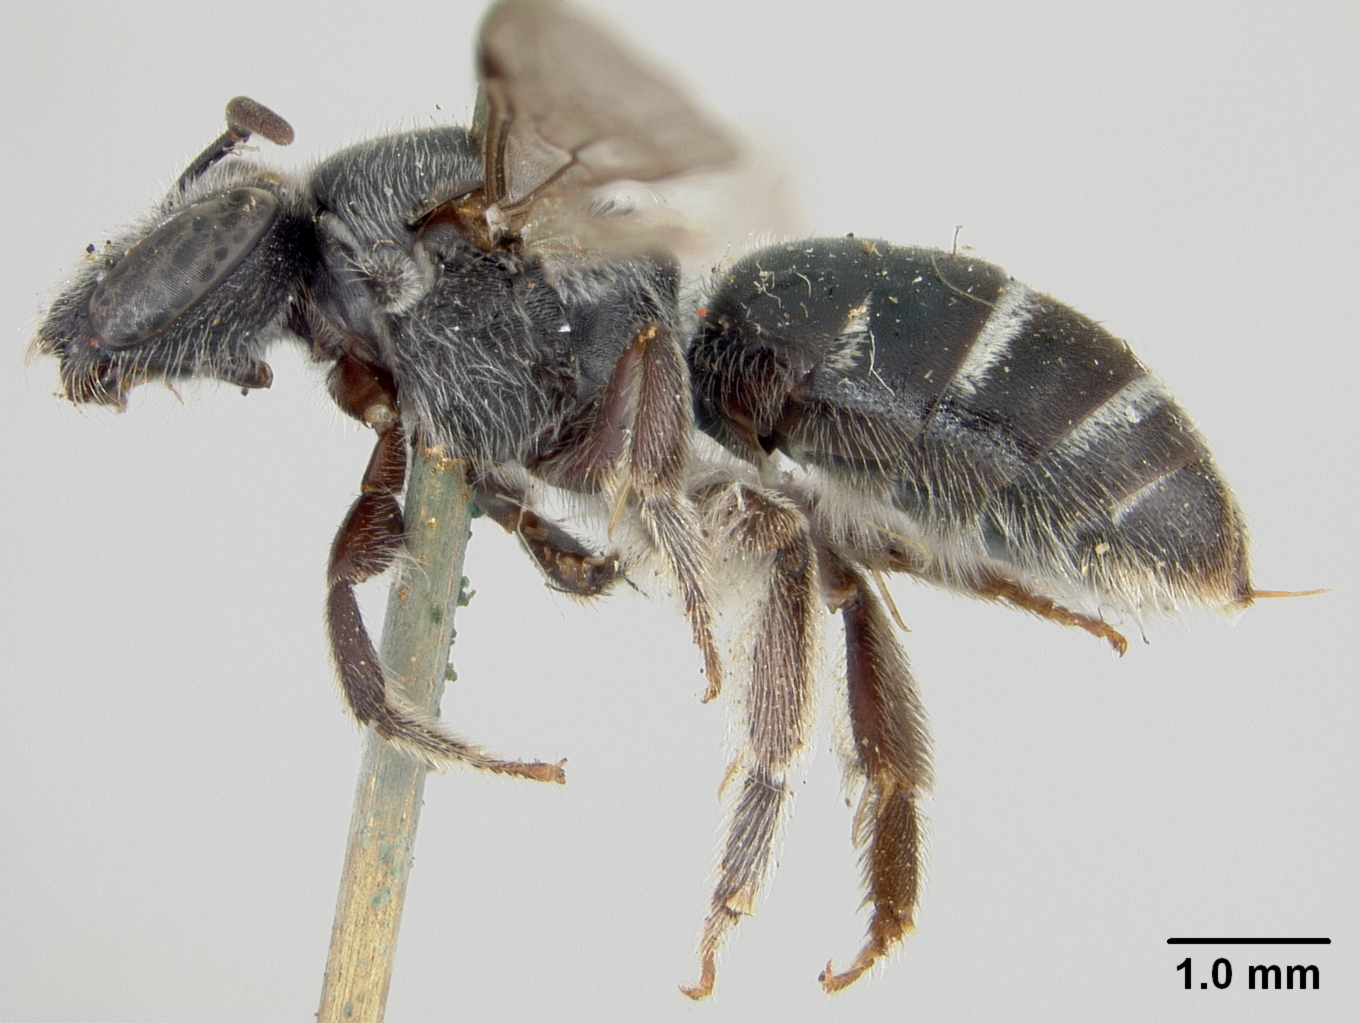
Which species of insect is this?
Halictus griseovittatus
